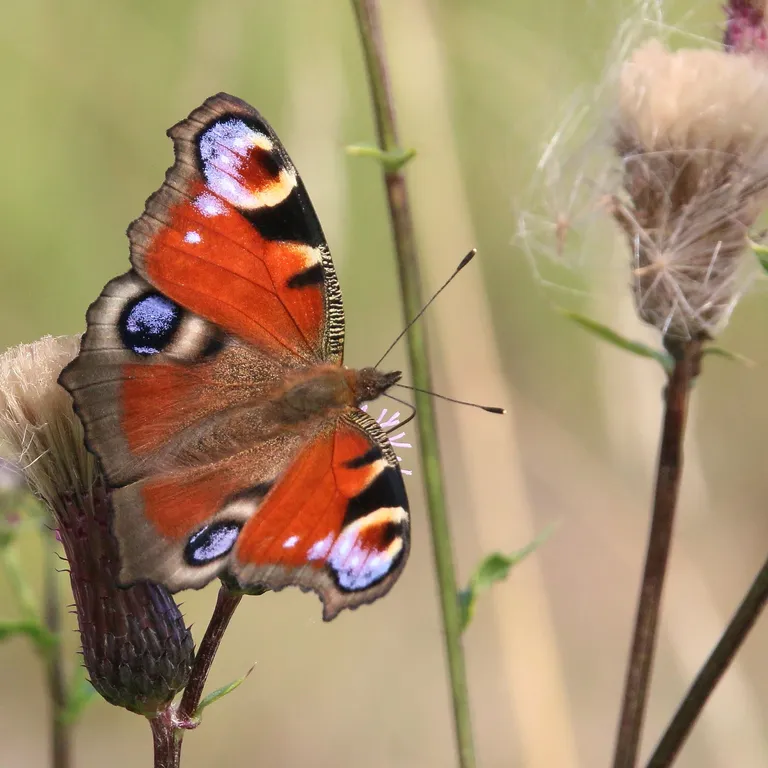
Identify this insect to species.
Aglais io
